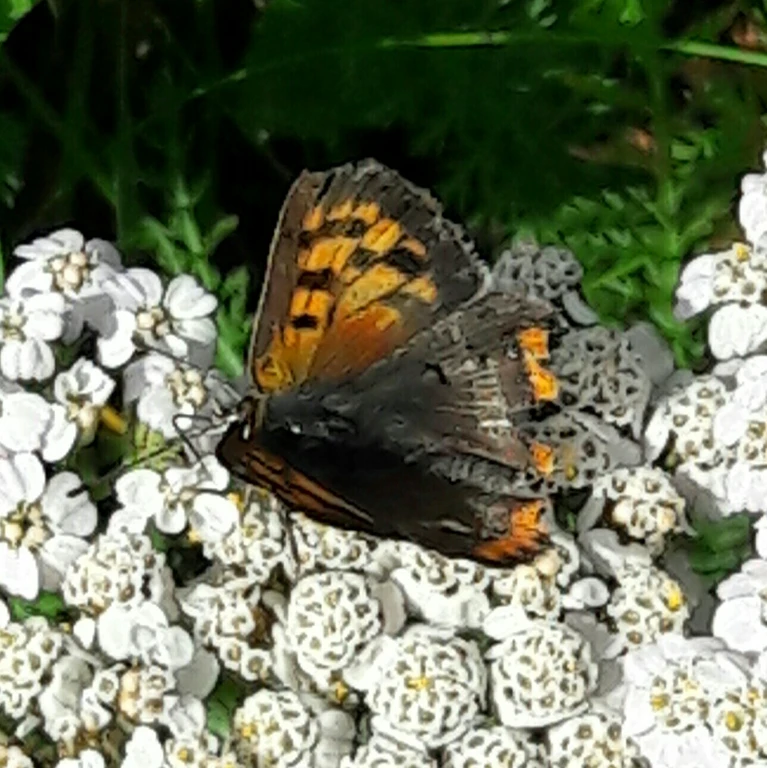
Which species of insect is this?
Lycaena phlaeas
